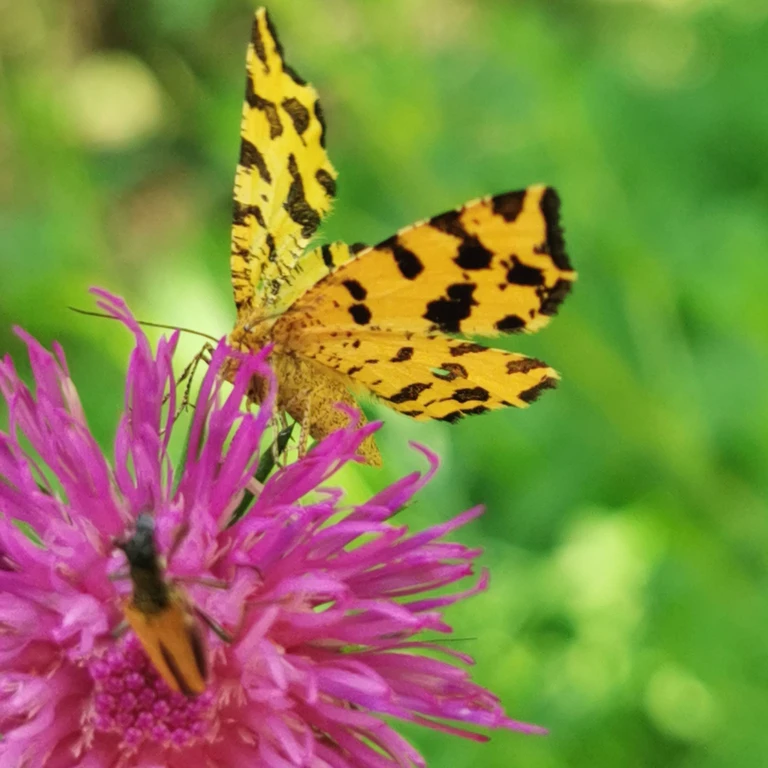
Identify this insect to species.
Pseudopanthera macularia
